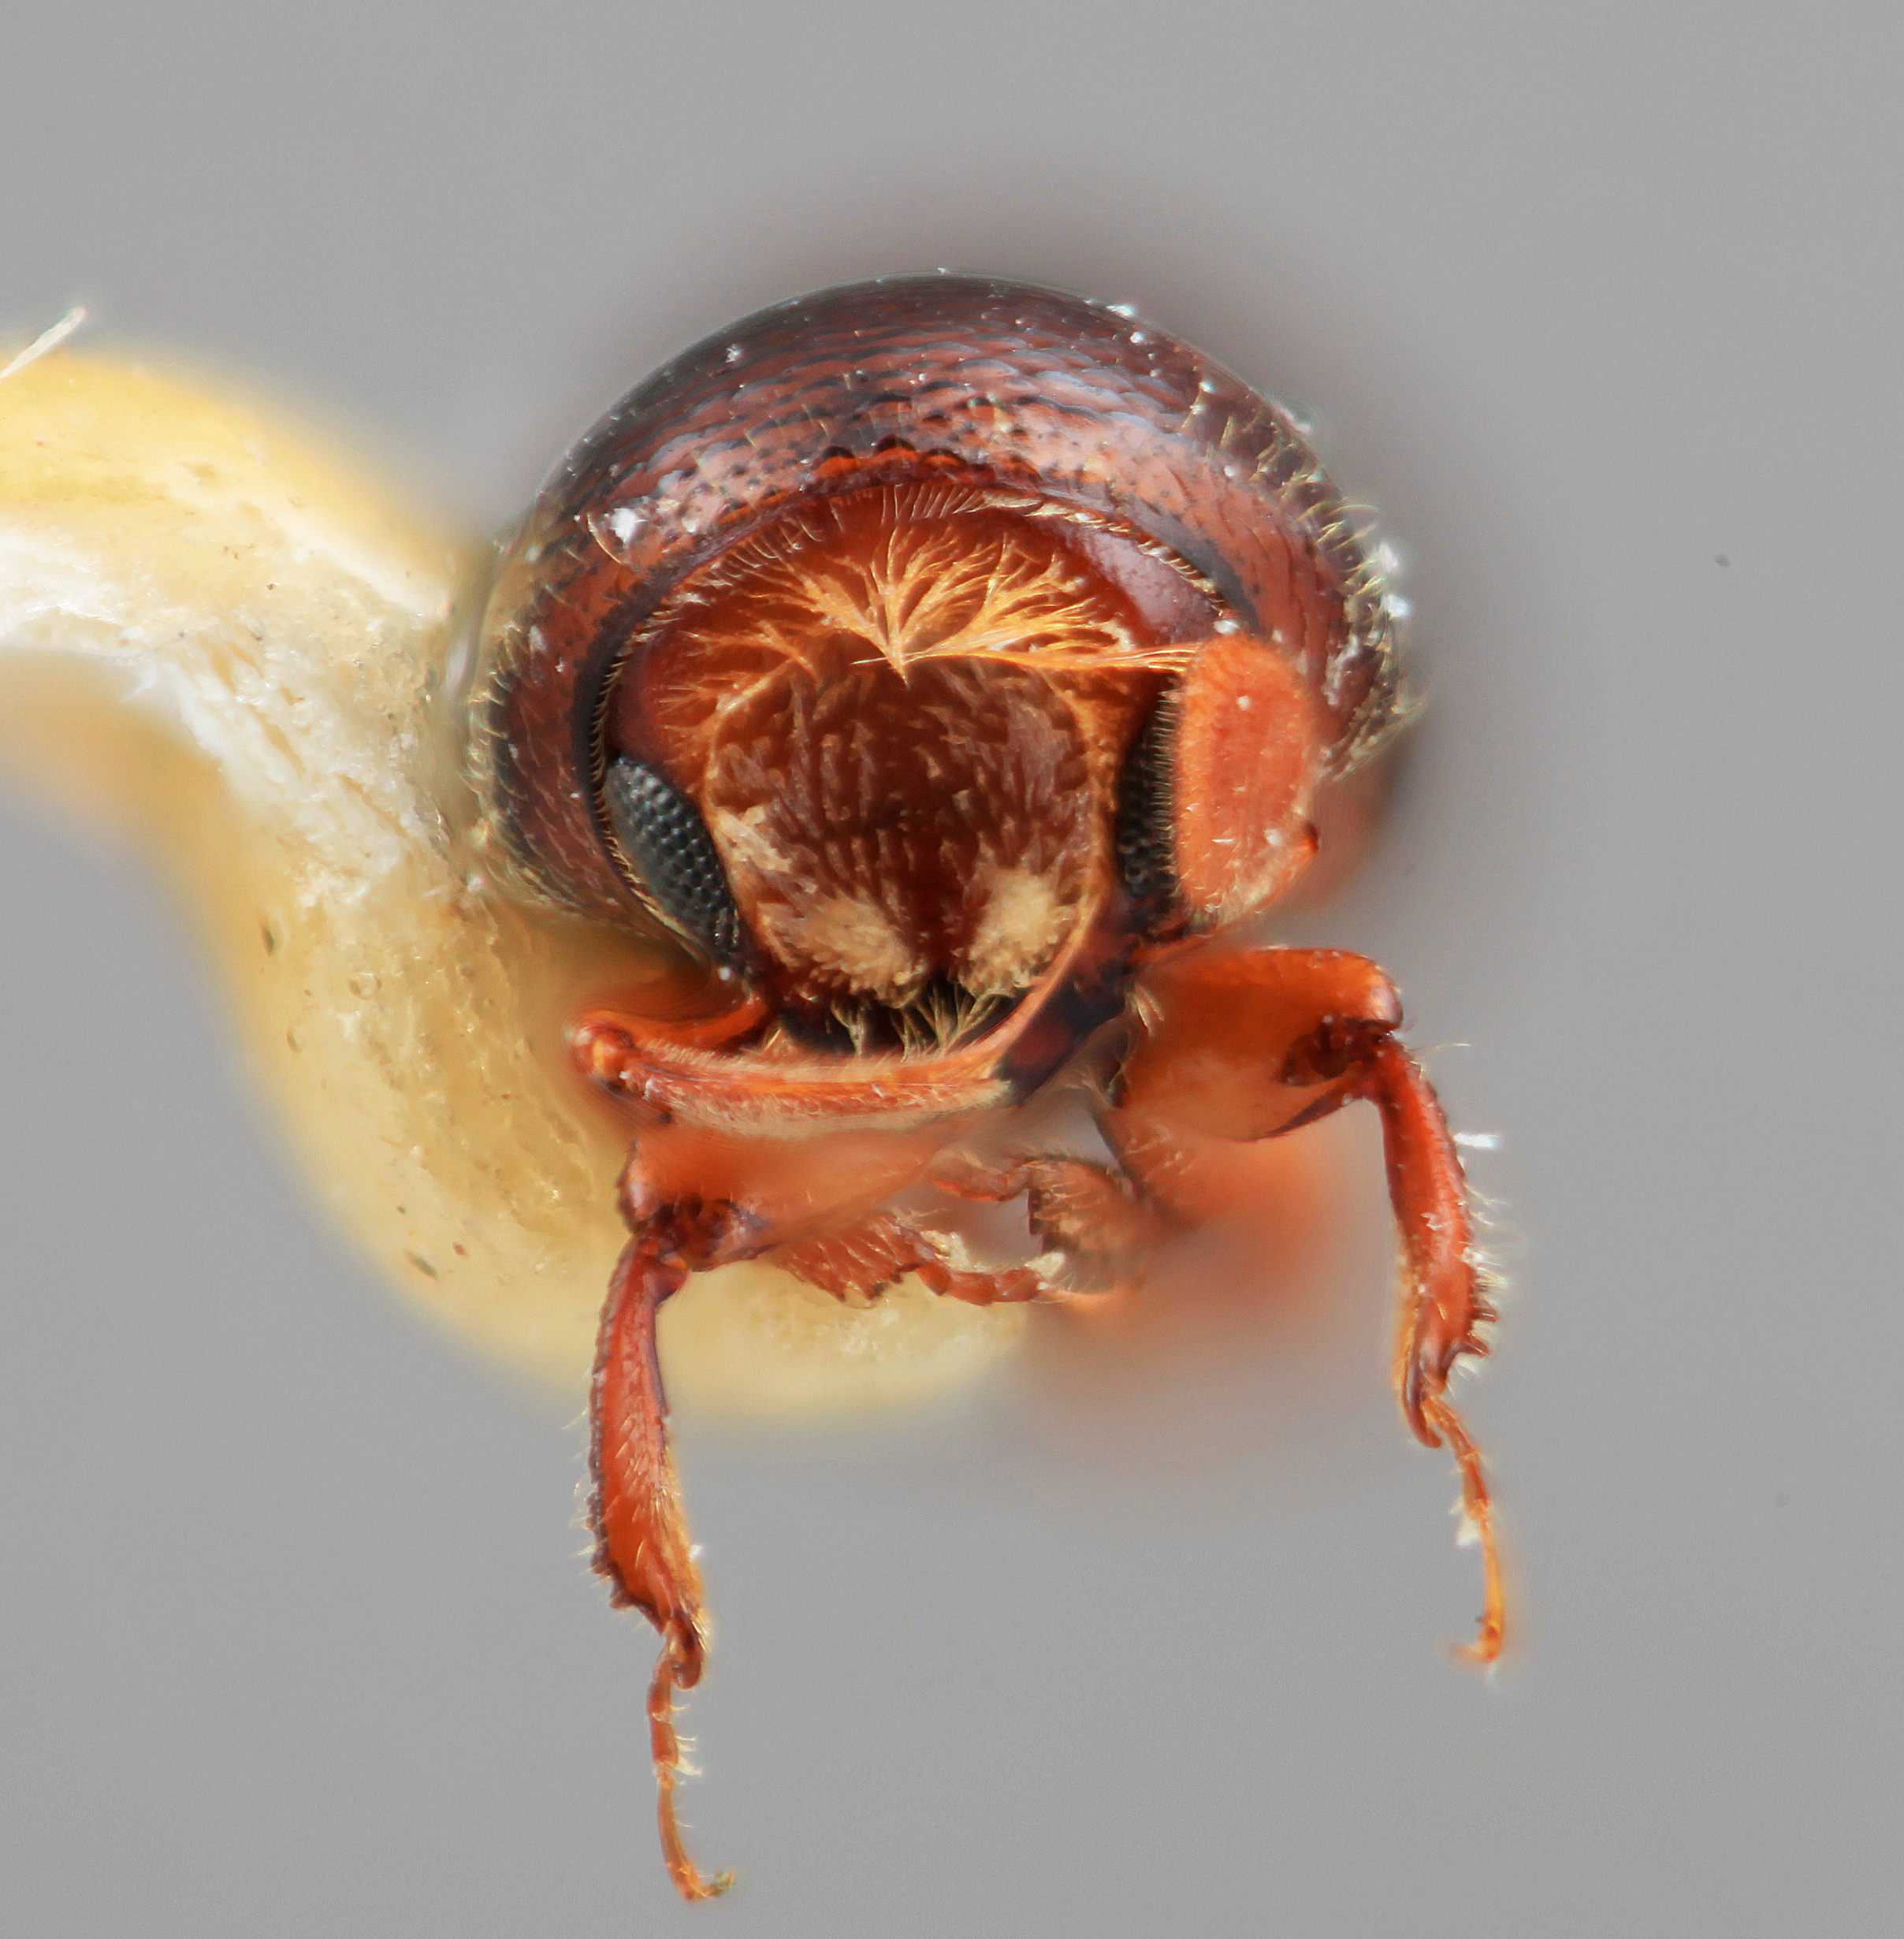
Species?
Corthylus sobrinus
